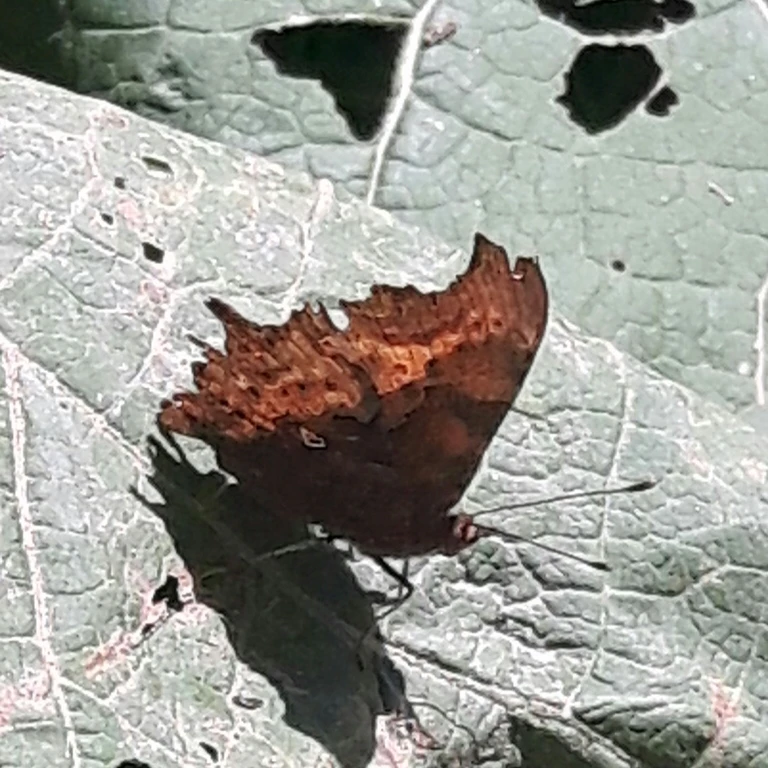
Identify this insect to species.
Polygonia c-album
